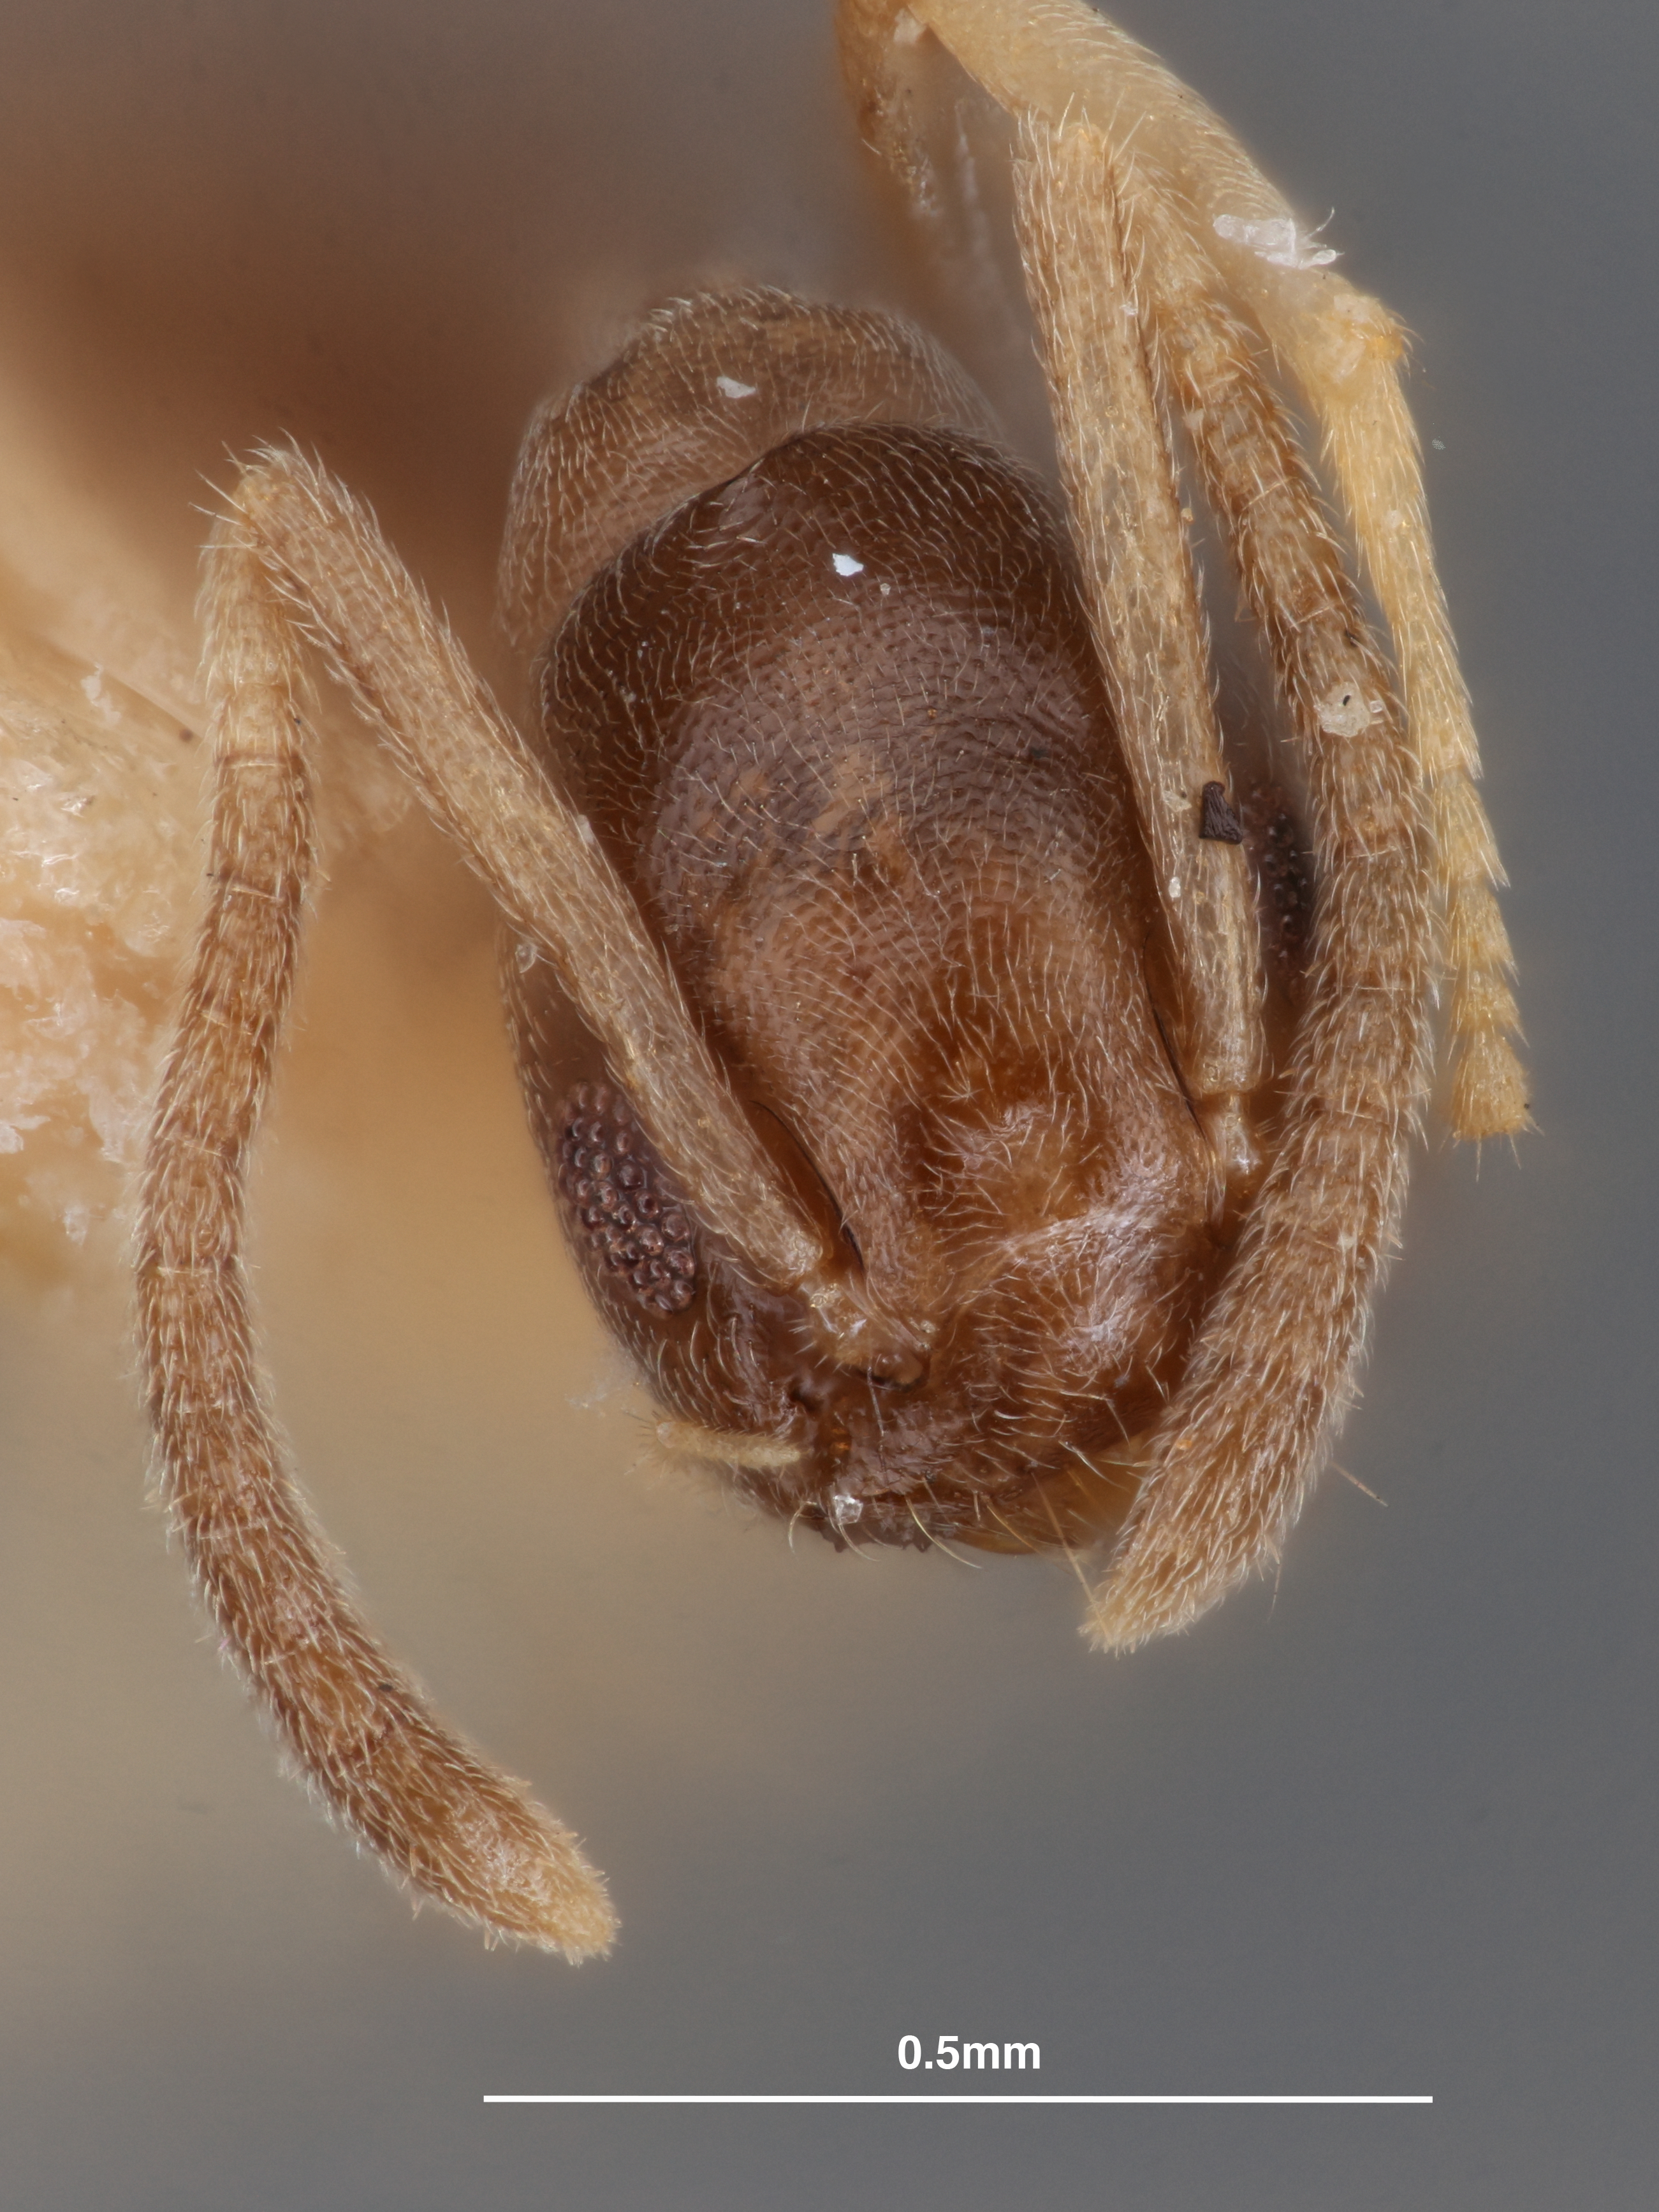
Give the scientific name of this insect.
Tapinoma ramulorum
